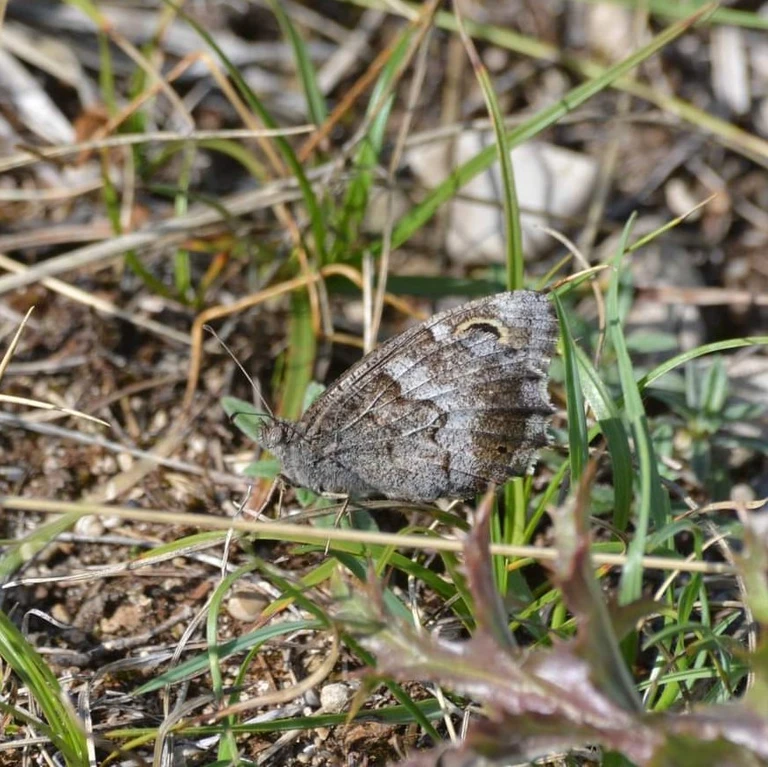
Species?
Hipparchia statilinus
